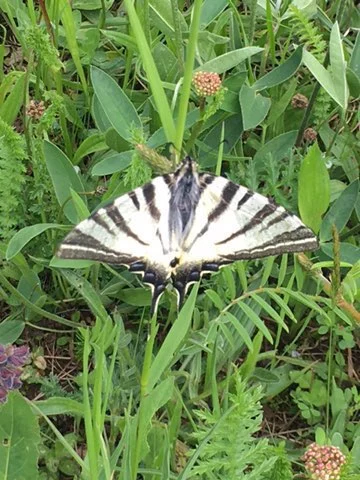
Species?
Iphiclides podalirius
